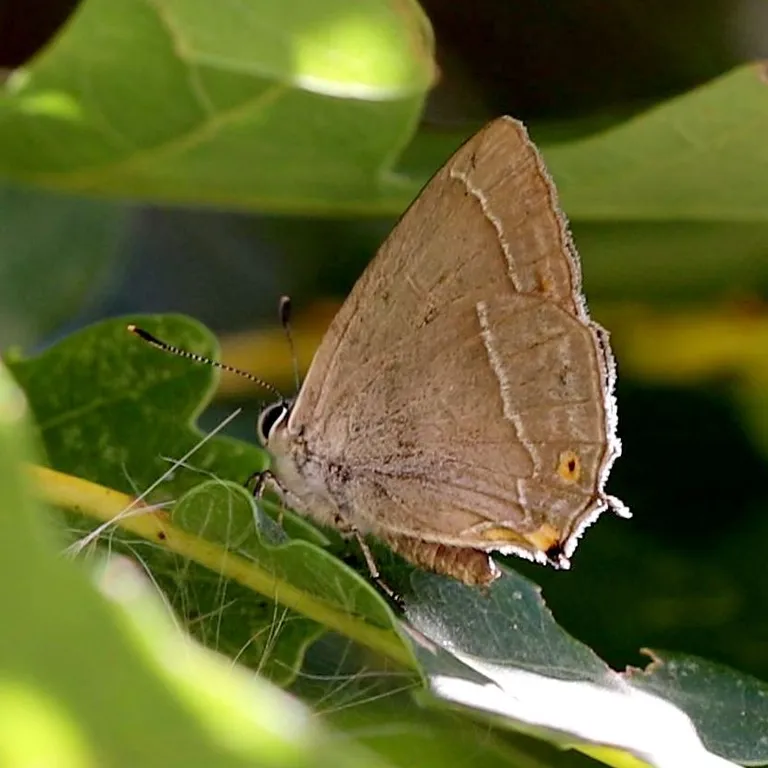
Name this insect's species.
Favonius quercus (also Quercusia quercus)
